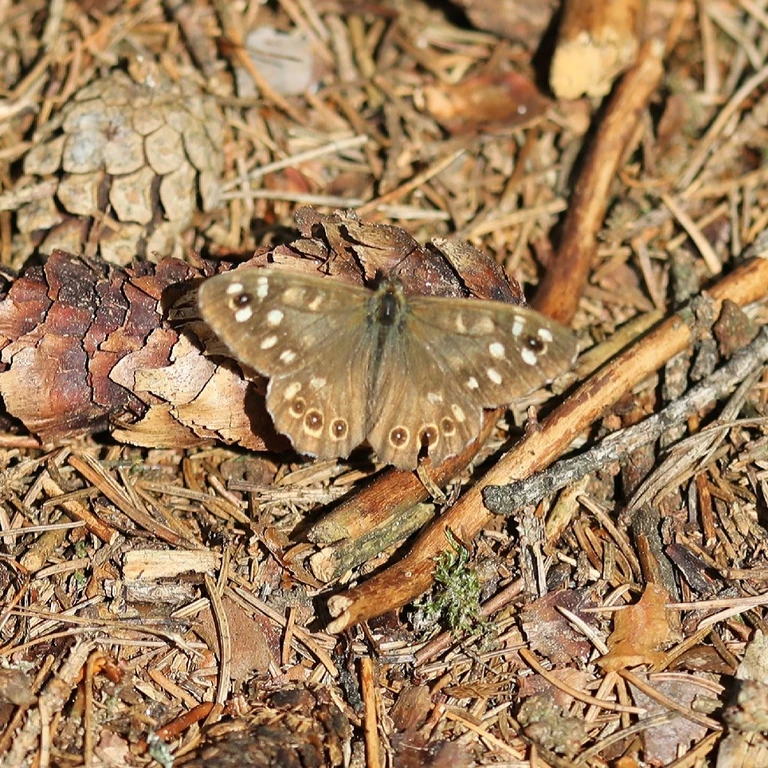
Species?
Pararge aegeria
